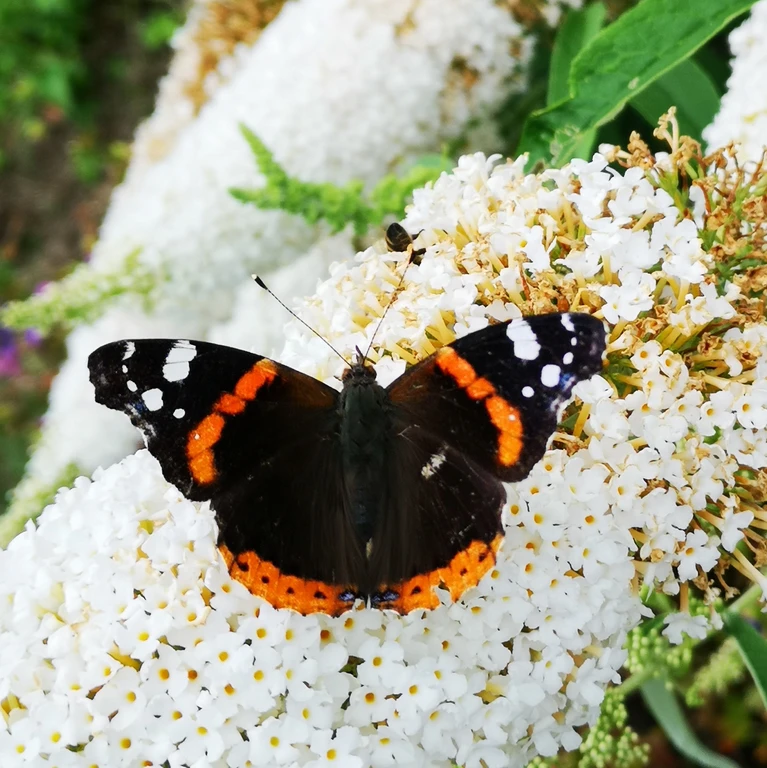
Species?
Vanessa atalanta
